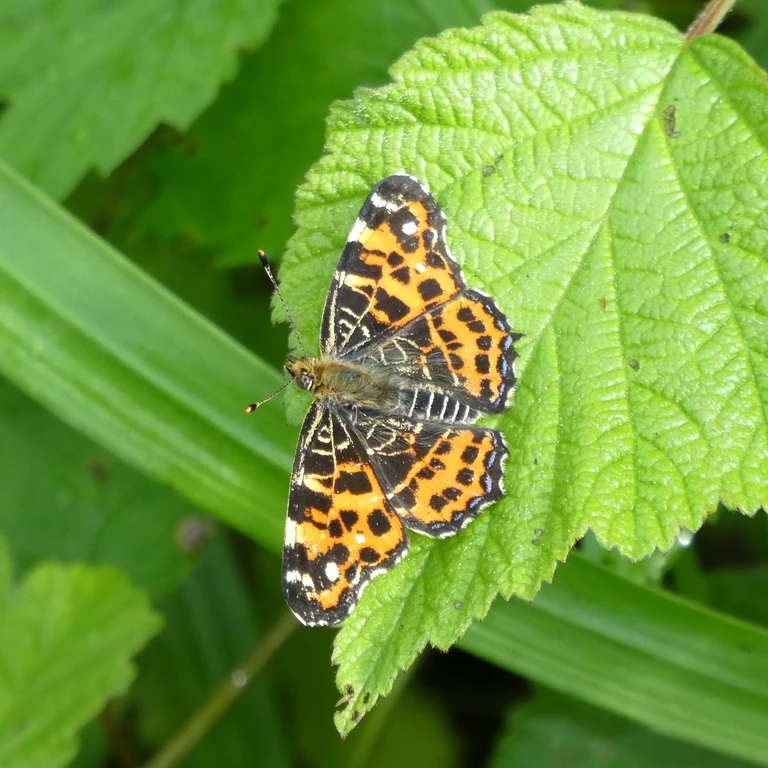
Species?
Araschnia levana
